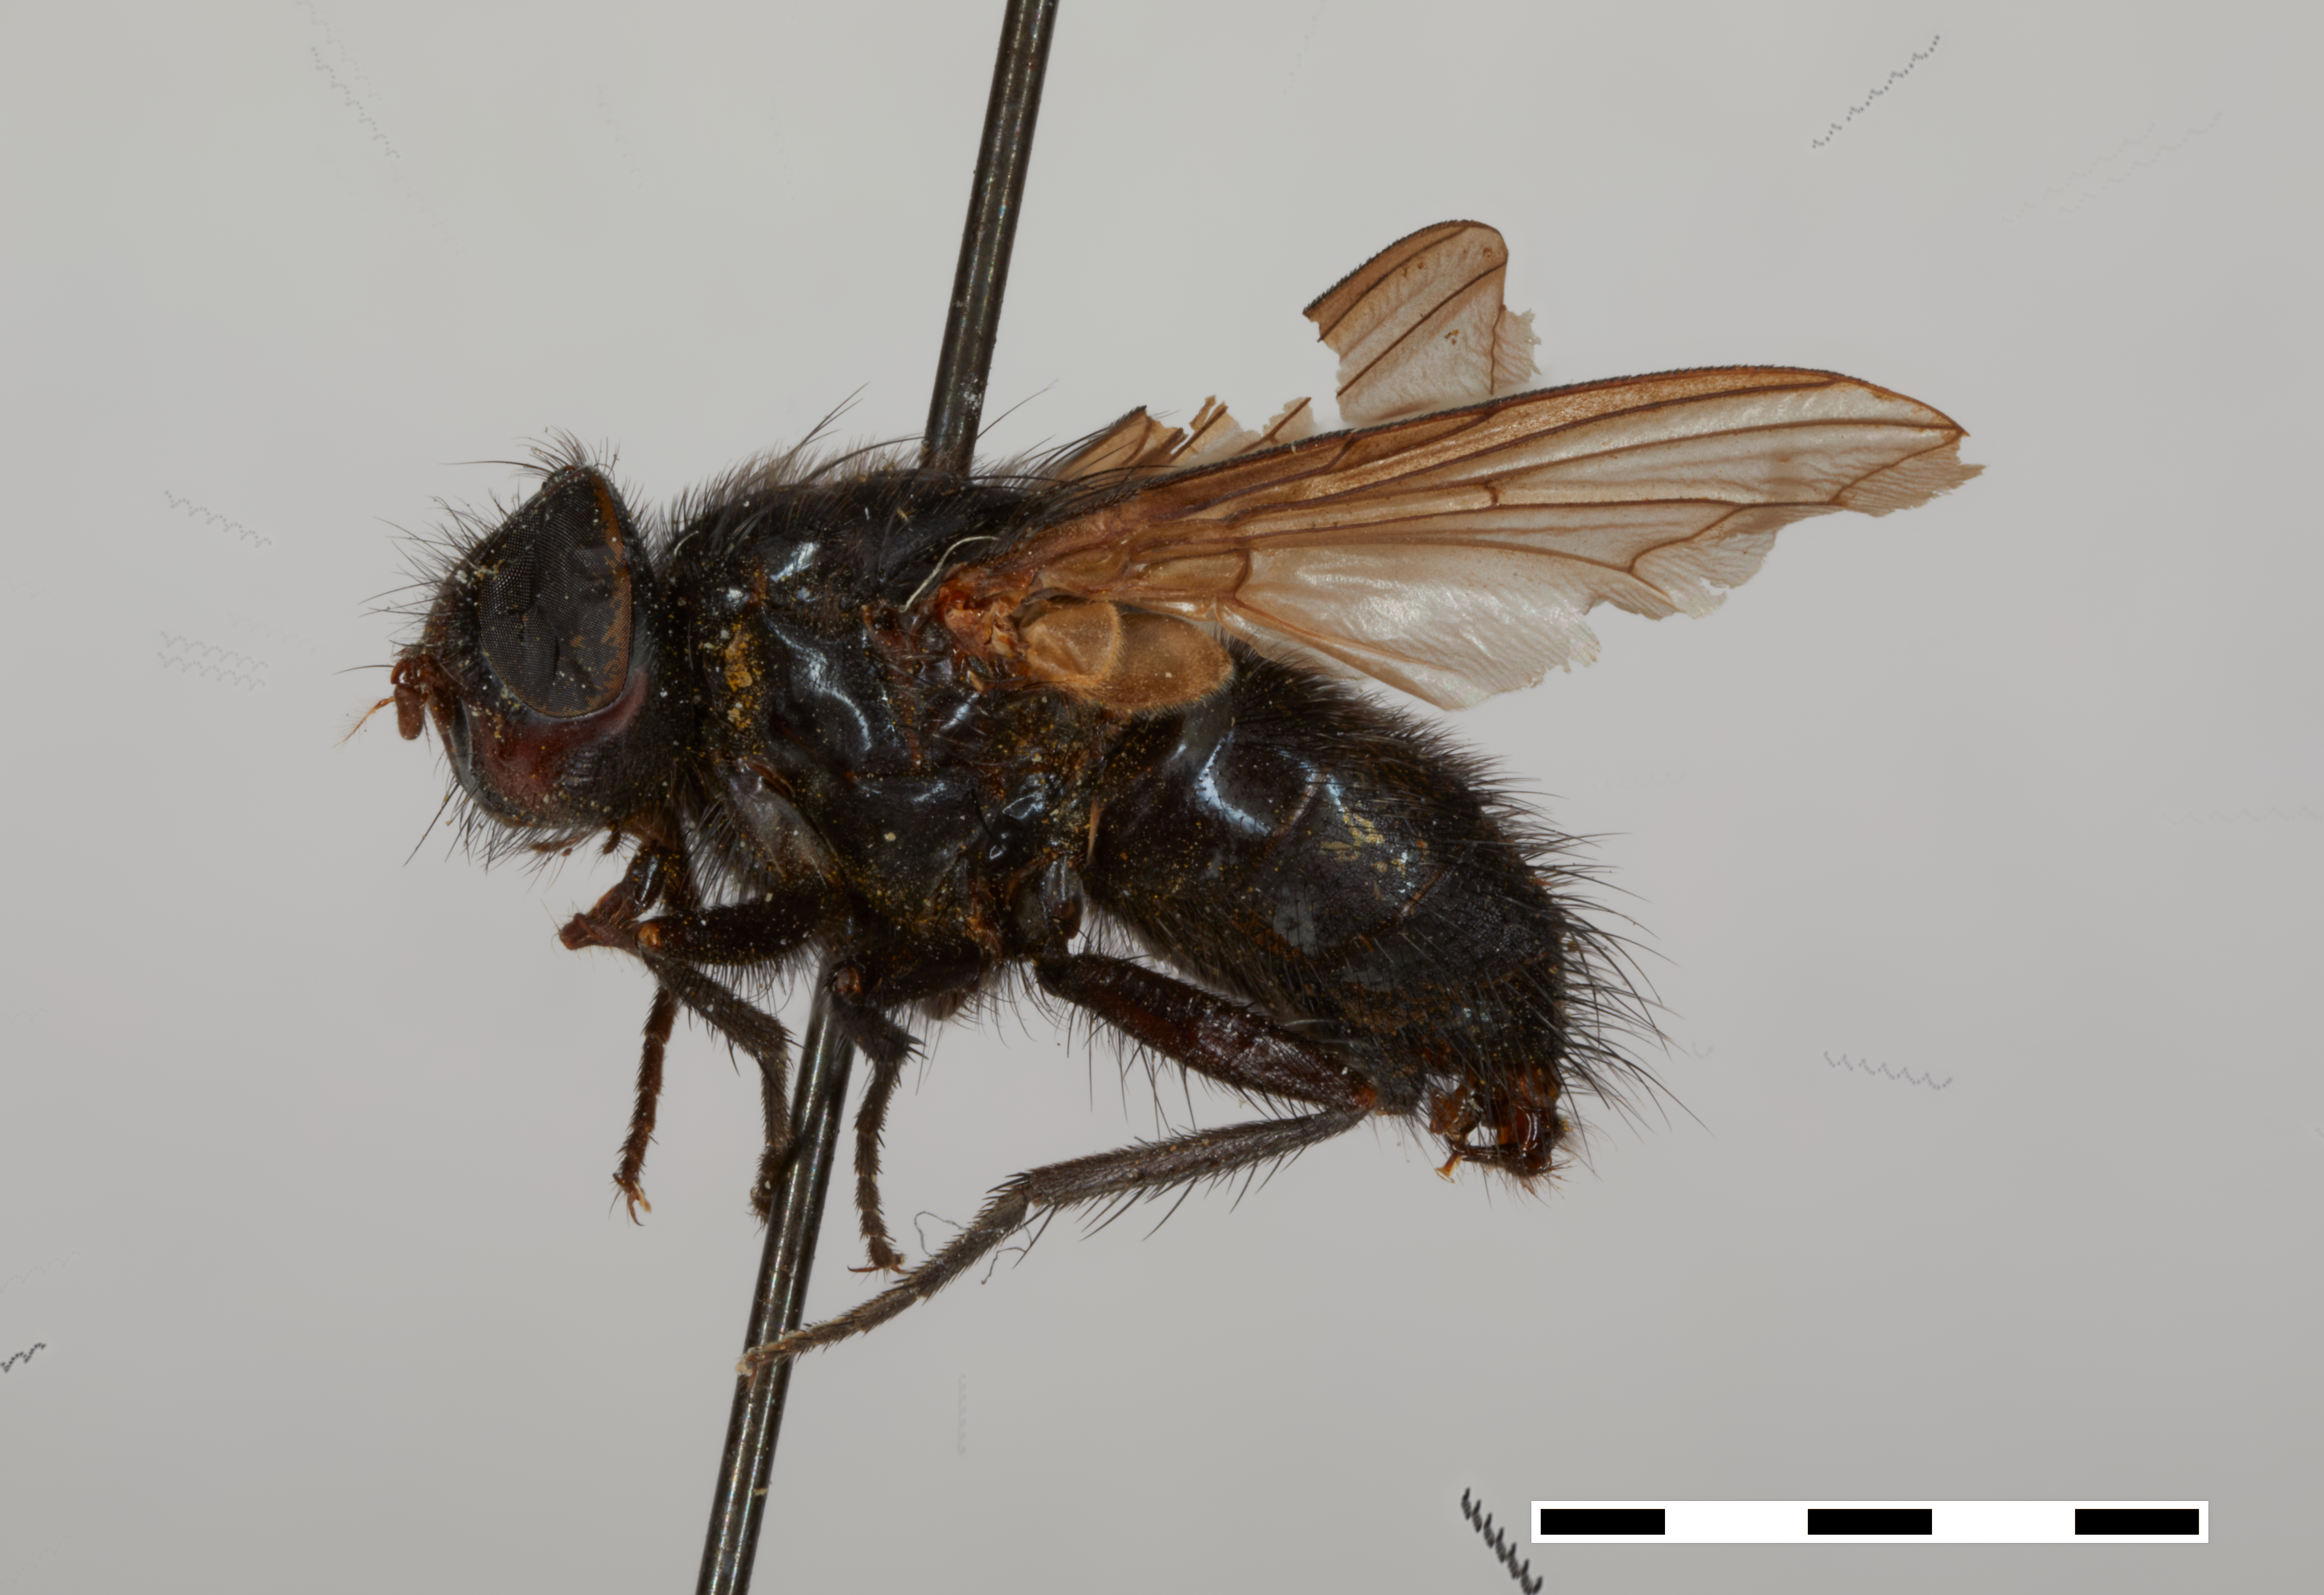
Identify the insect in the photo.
Melanodexia satanica
